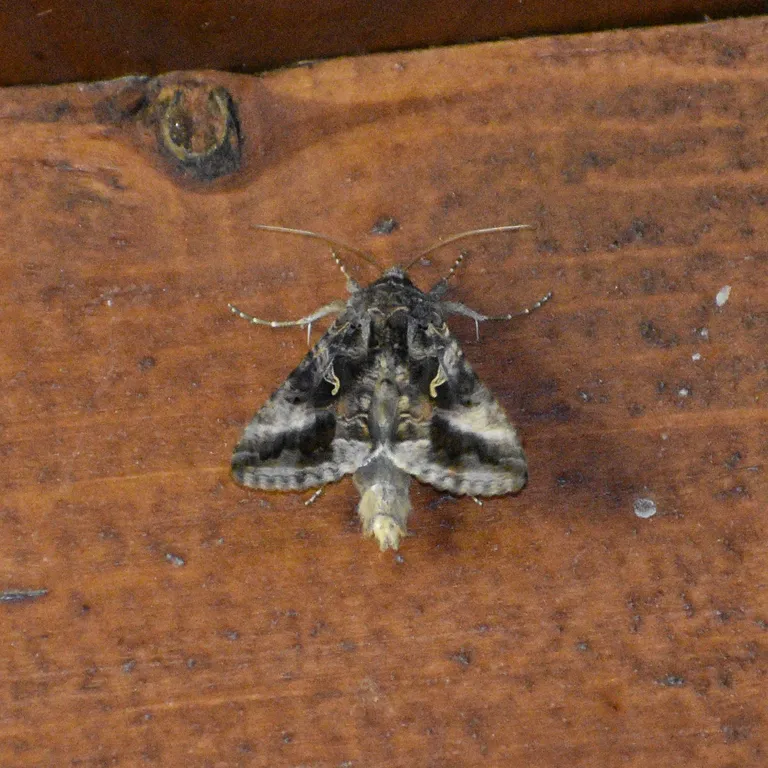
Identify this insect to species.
Autographa gamma
